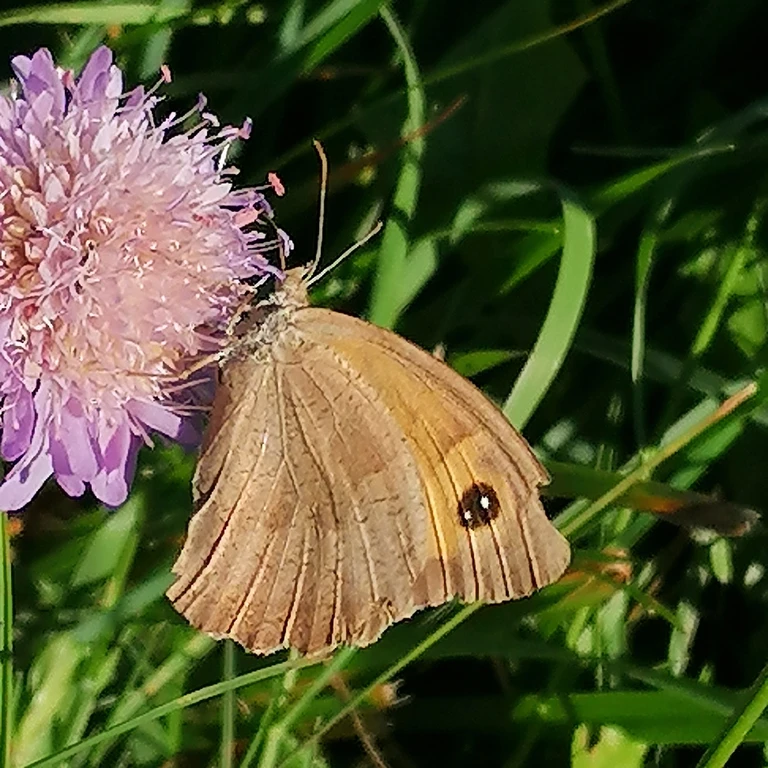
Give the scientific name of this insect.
Maniola jurtina
